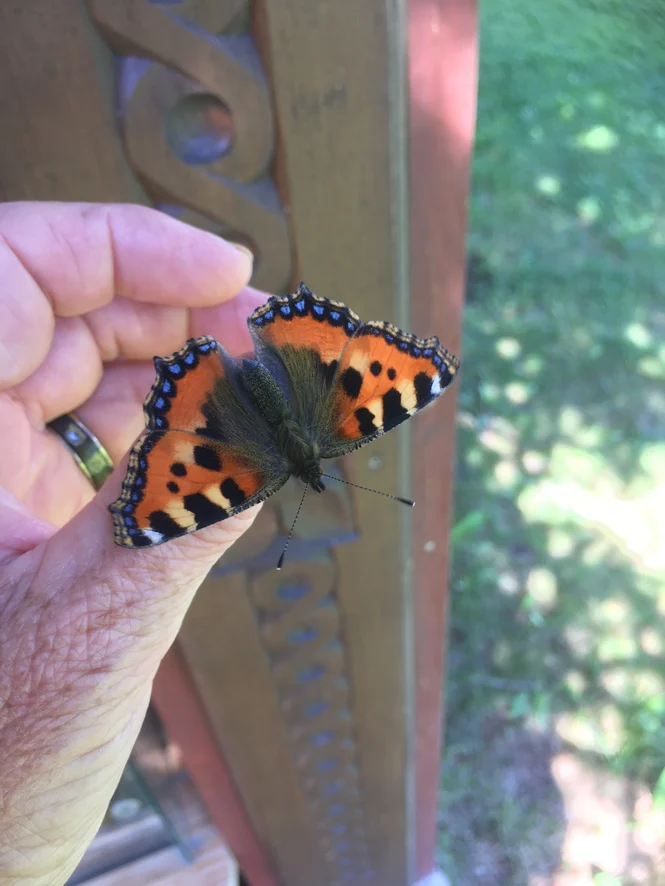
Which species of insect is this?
Aglais urticae
